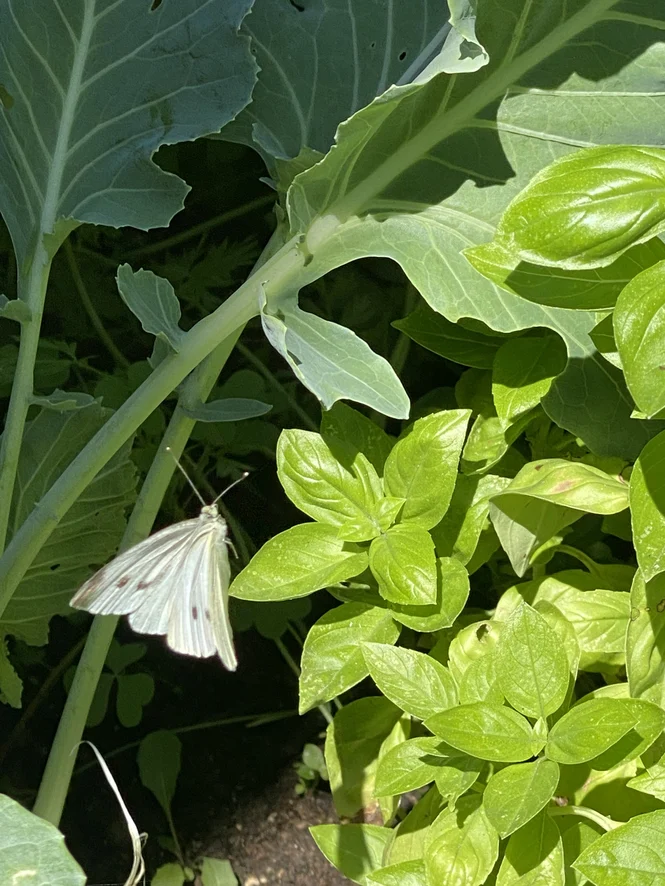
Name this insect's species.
Pieris rapae
